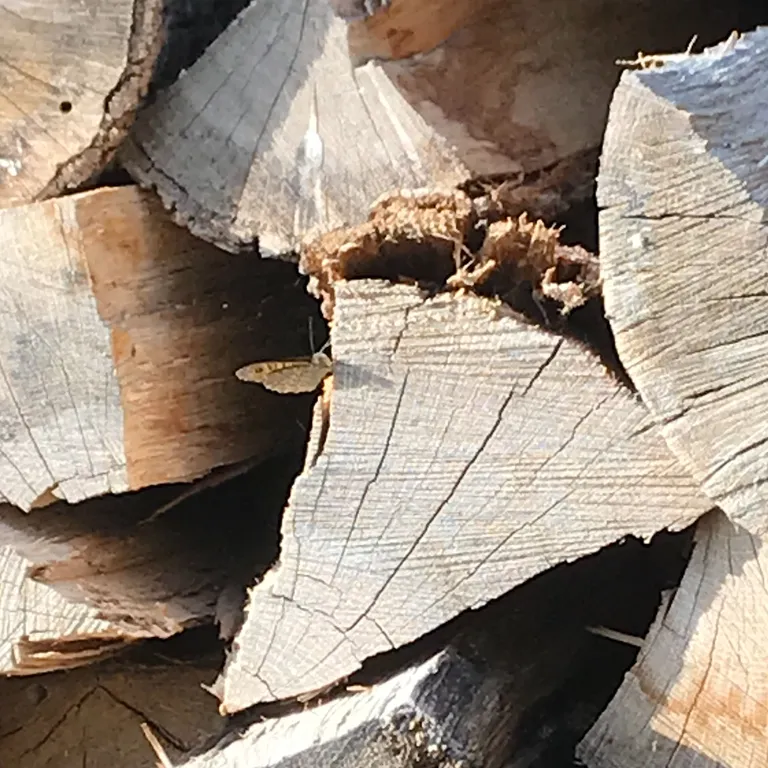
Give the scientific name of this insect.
Lasiommata megera (also Pararge megera)
